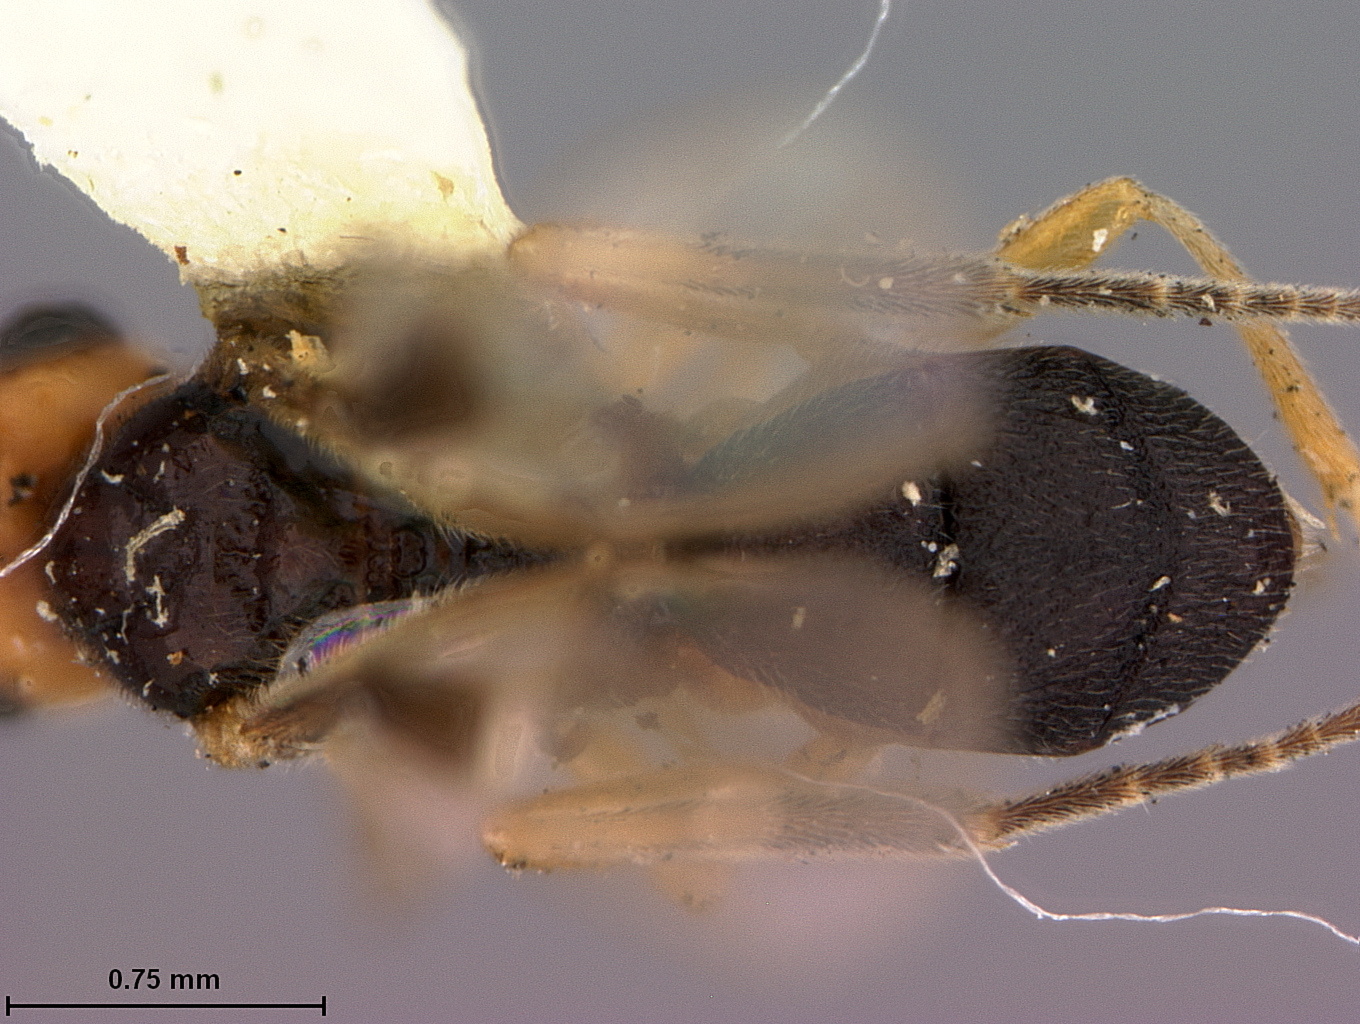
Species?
Aliolus patei
